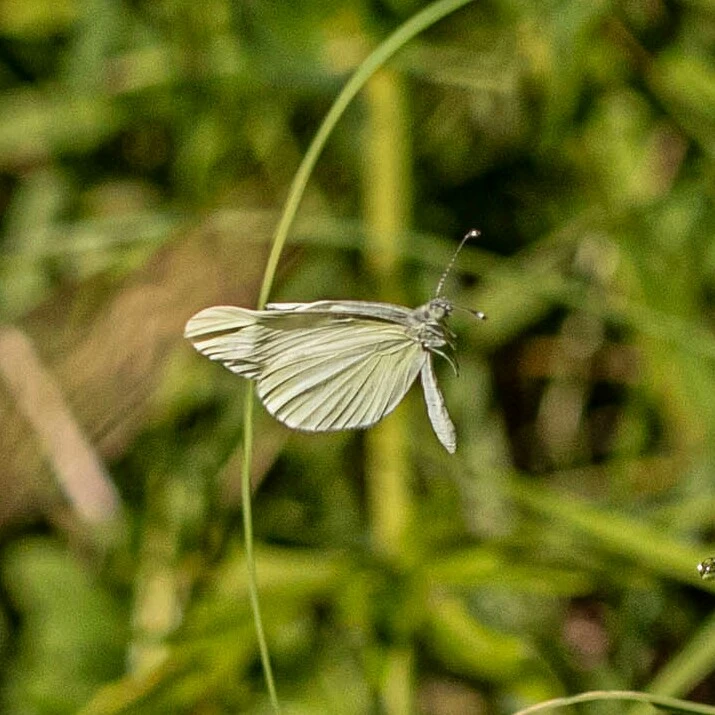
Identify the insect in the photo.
Leptidea sinapis/juvernica
